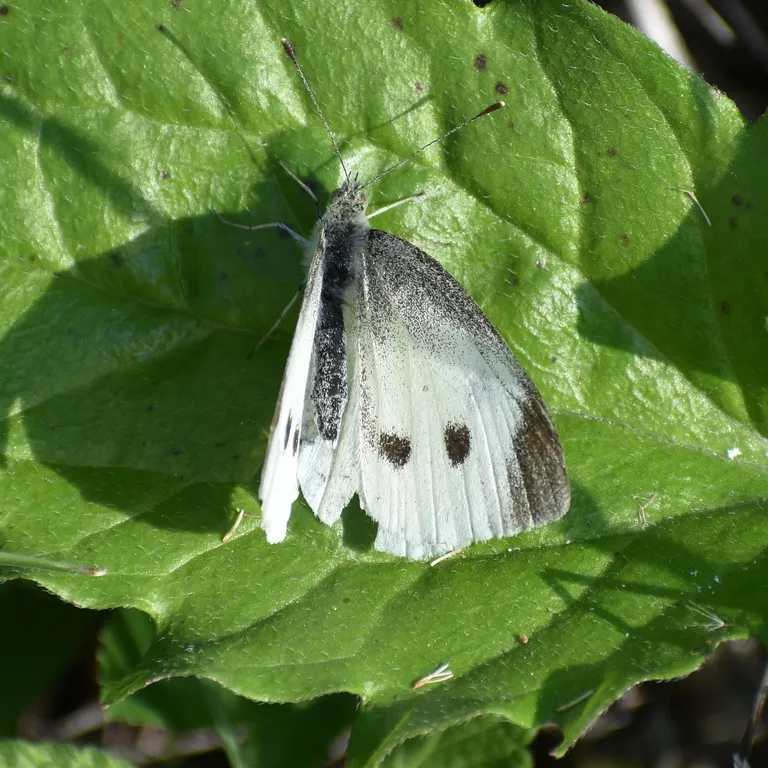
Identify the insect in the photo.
Pieris rapae
